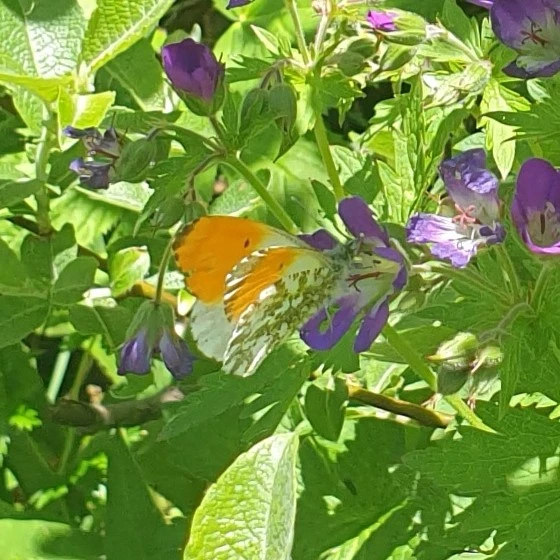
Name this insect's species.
Anthocharis cardamines
